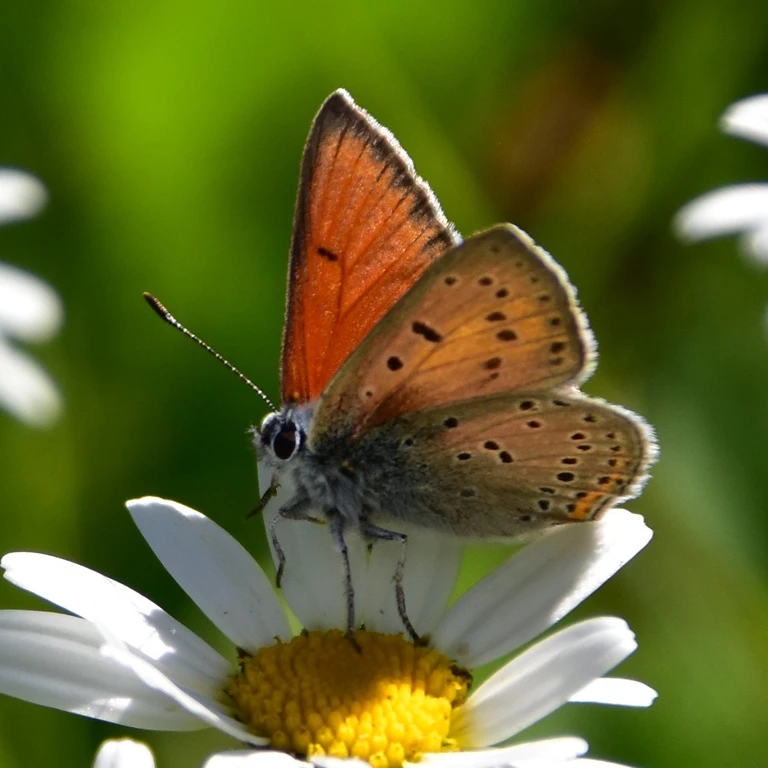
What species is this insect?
Lycaena hippothoe (also Palaeochrysophanus hippothoe)
